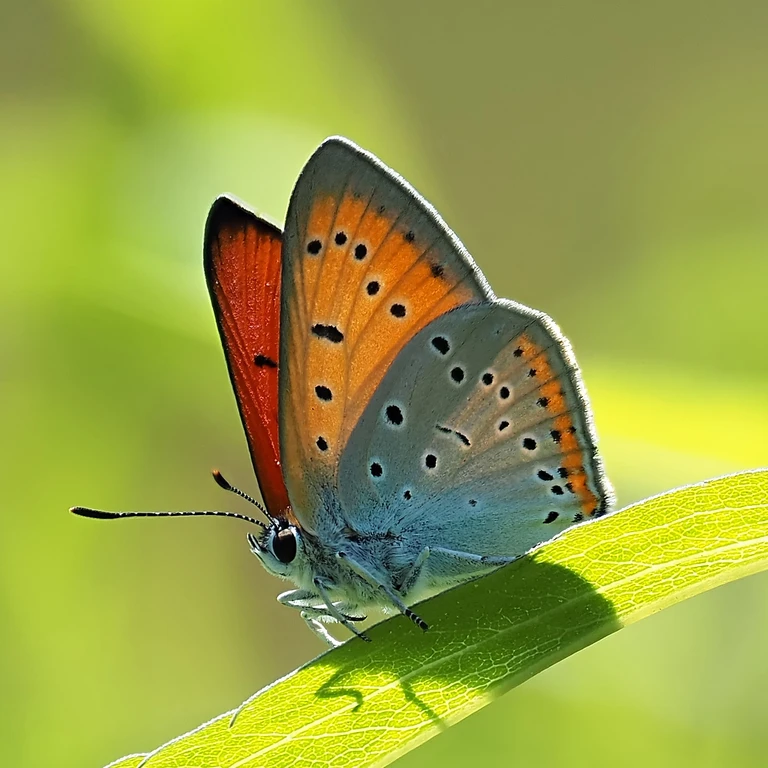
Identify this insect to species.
Lycaena dispar
